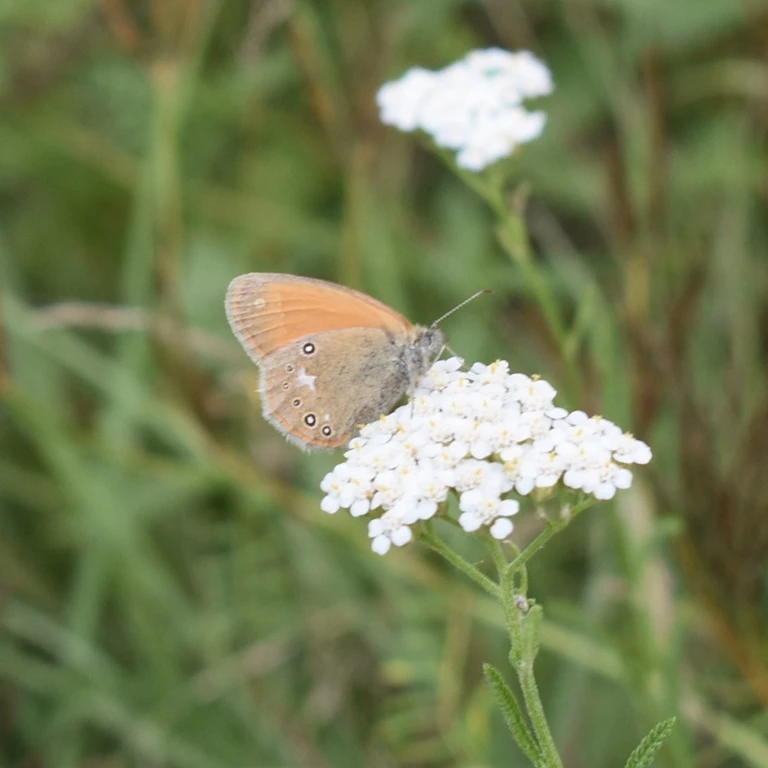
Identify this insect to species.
Coenonympha glycerion (also Coenonympha iphis)
